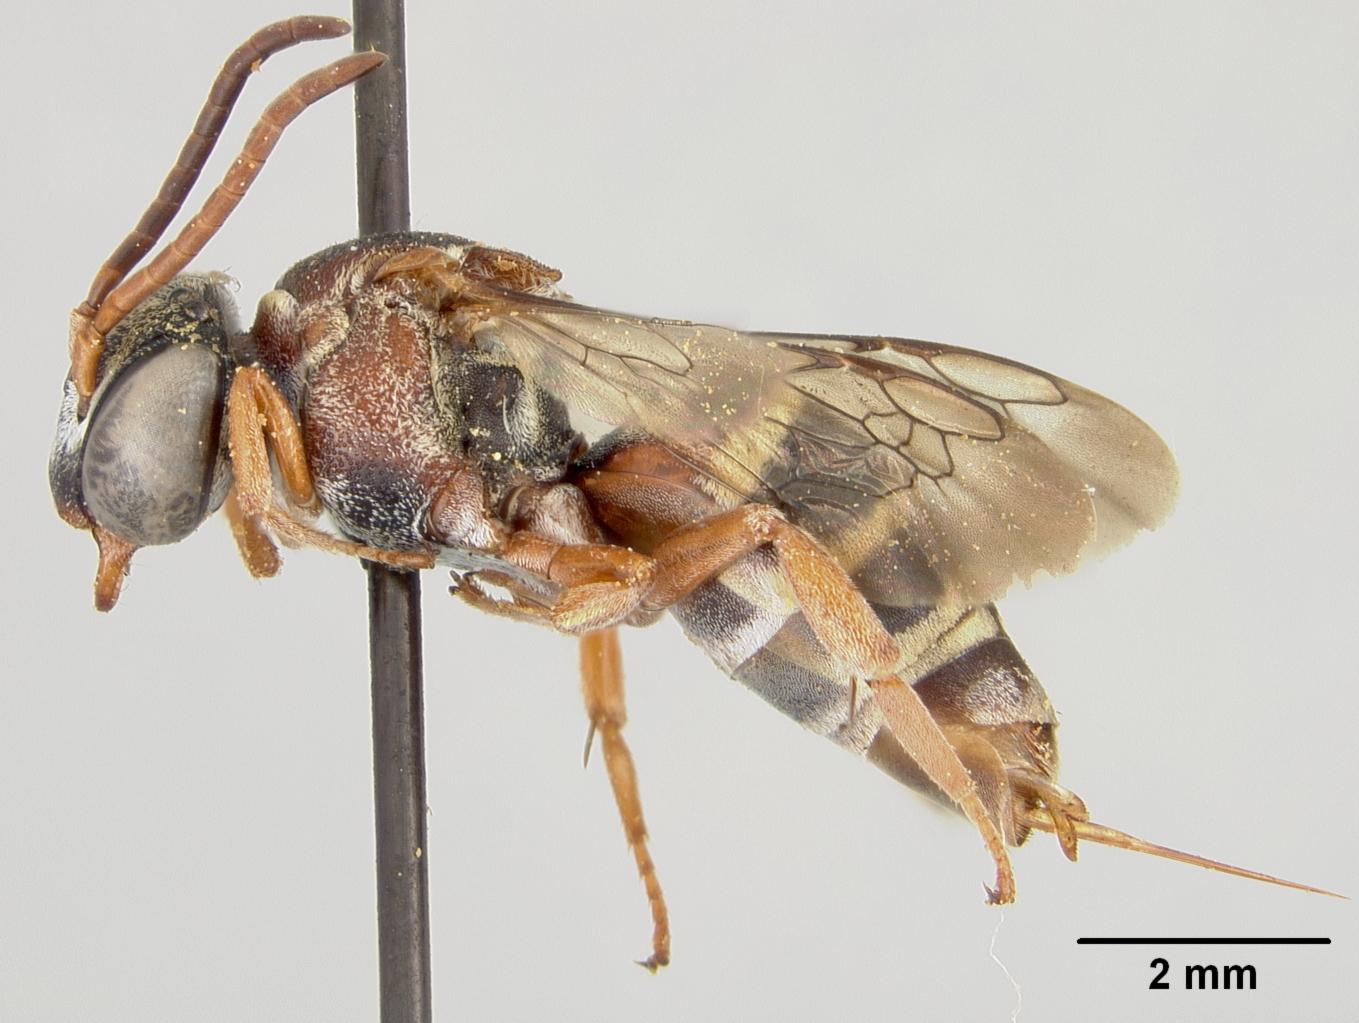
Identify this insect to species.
Epeolus howardi
